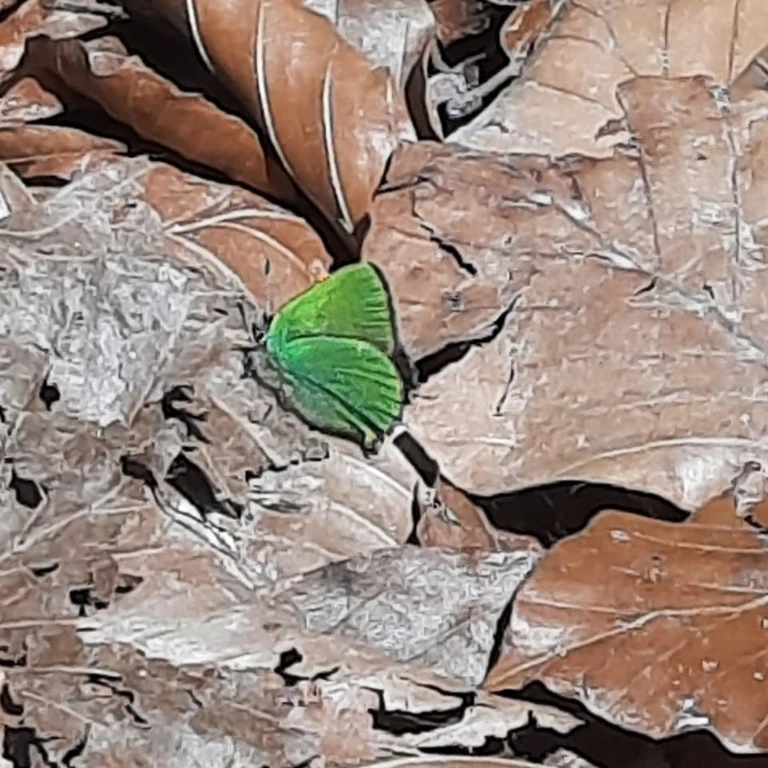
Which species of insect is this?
Callophrys rubi
